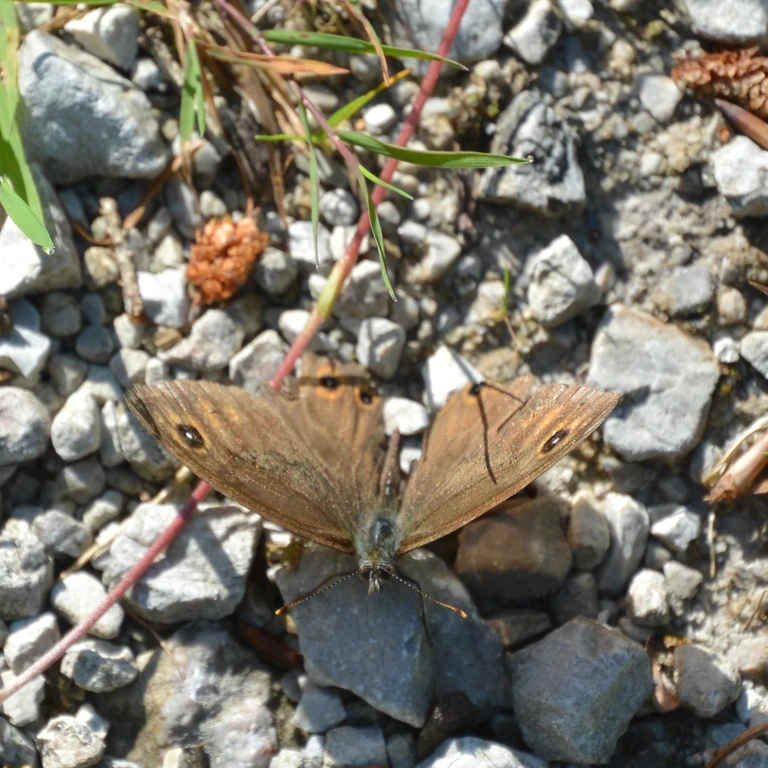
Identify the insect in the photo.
Lasiommata maera (also Pararge maera)
